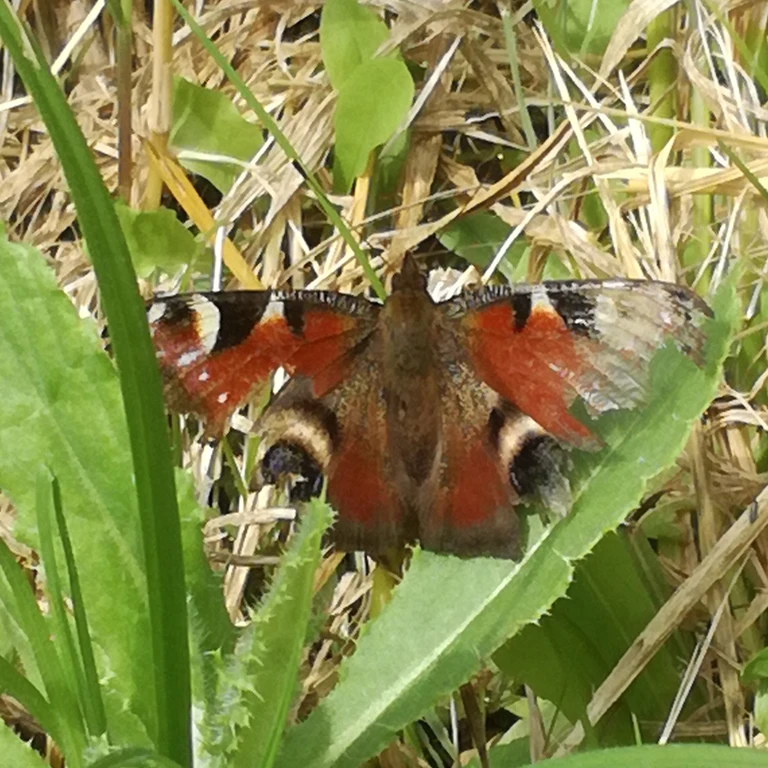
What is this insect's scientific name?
Aglais io
